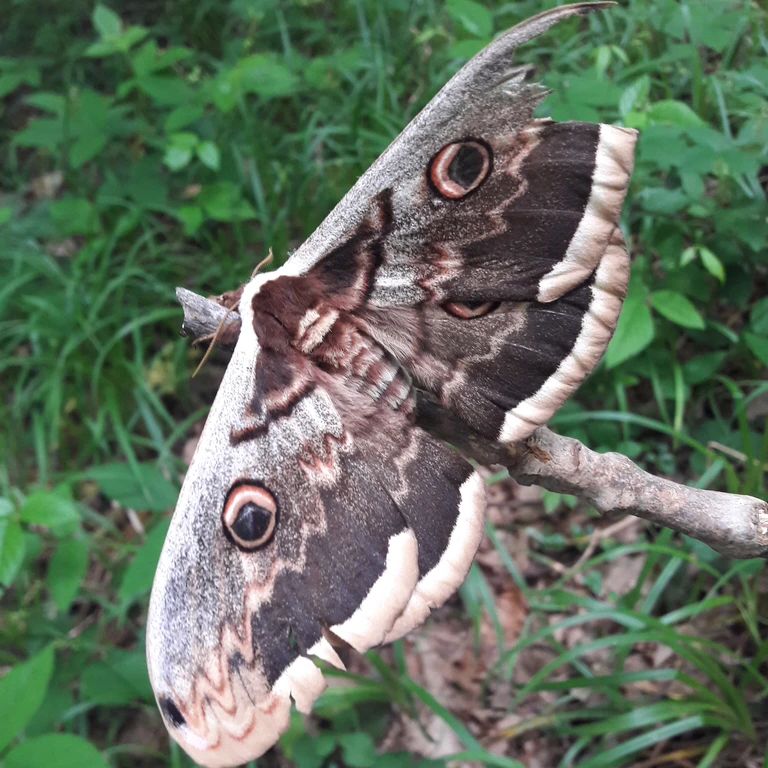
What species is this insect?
Saturnia pyri
